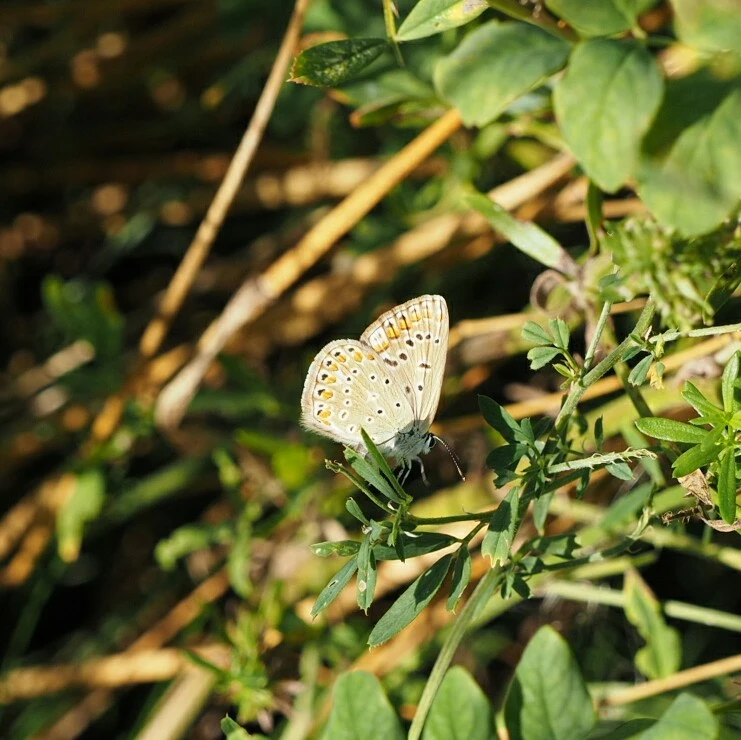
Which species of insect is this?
Polyommatus icarus
